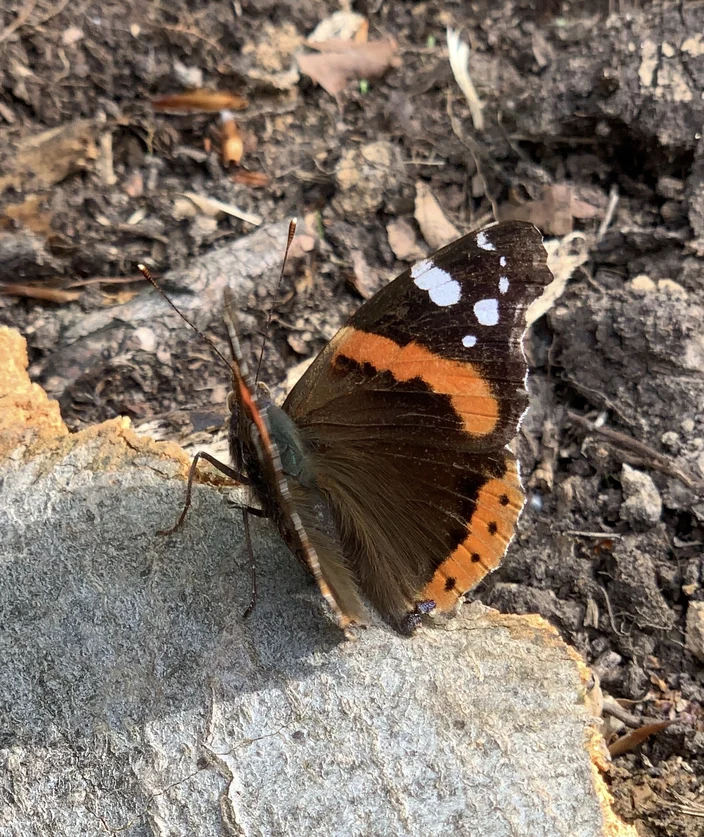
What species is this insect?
Vanessa atalanta
